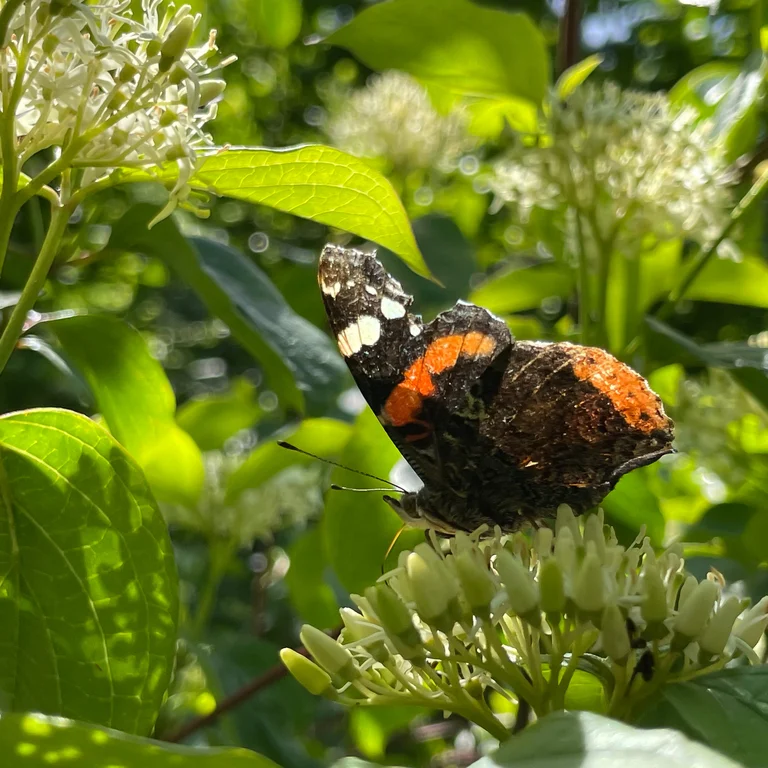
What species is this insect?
Vanessa atalanta
